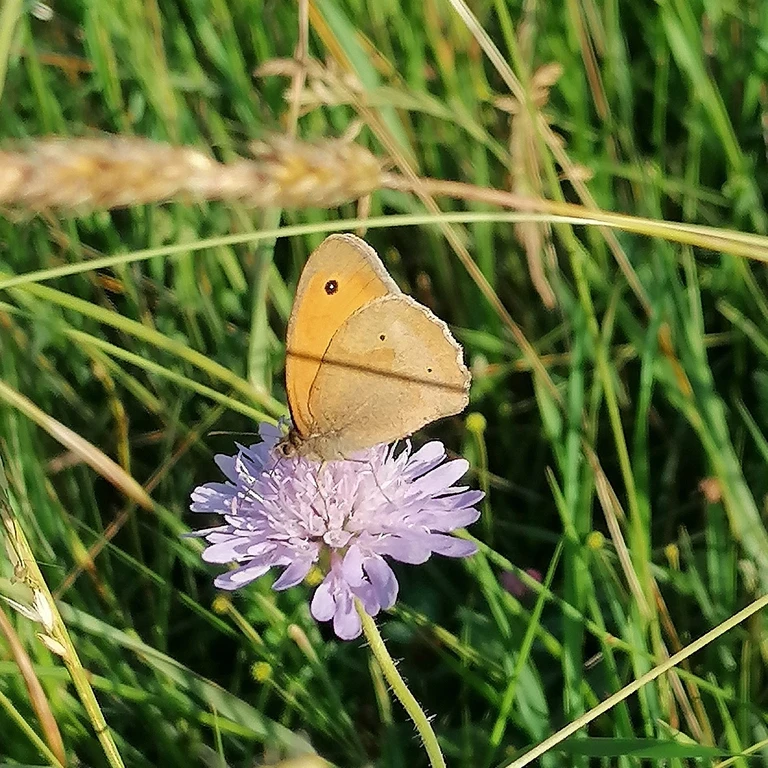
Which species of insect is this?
Maniola jurtina
